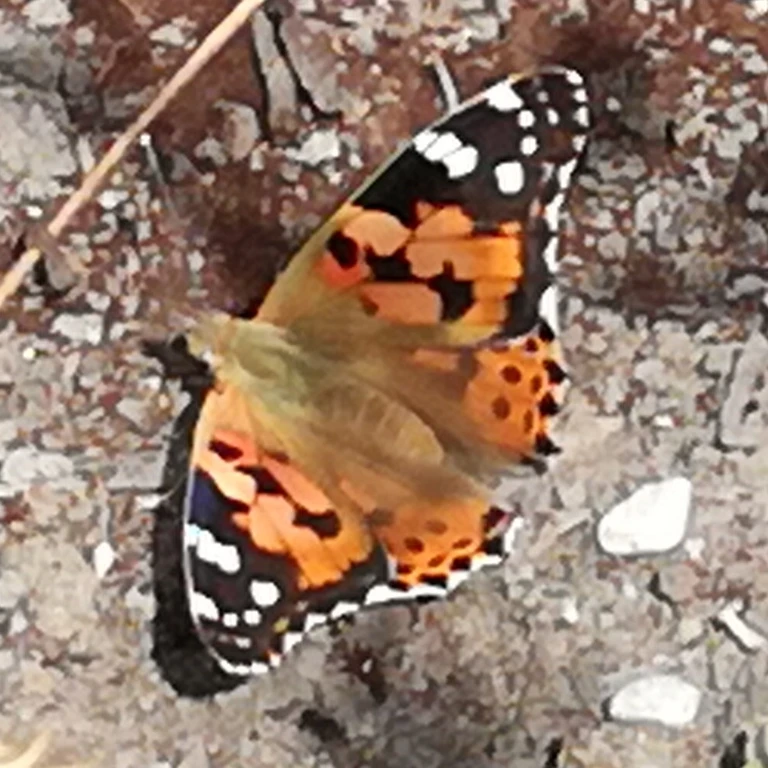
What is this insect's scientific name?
Vanessa cardui
